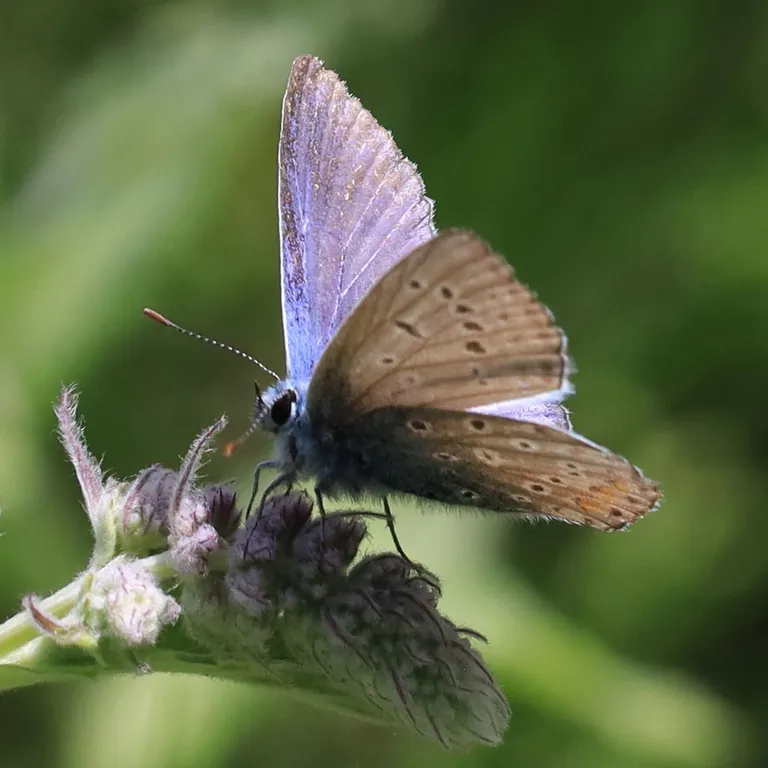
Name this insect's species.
Polyommatus icarus
